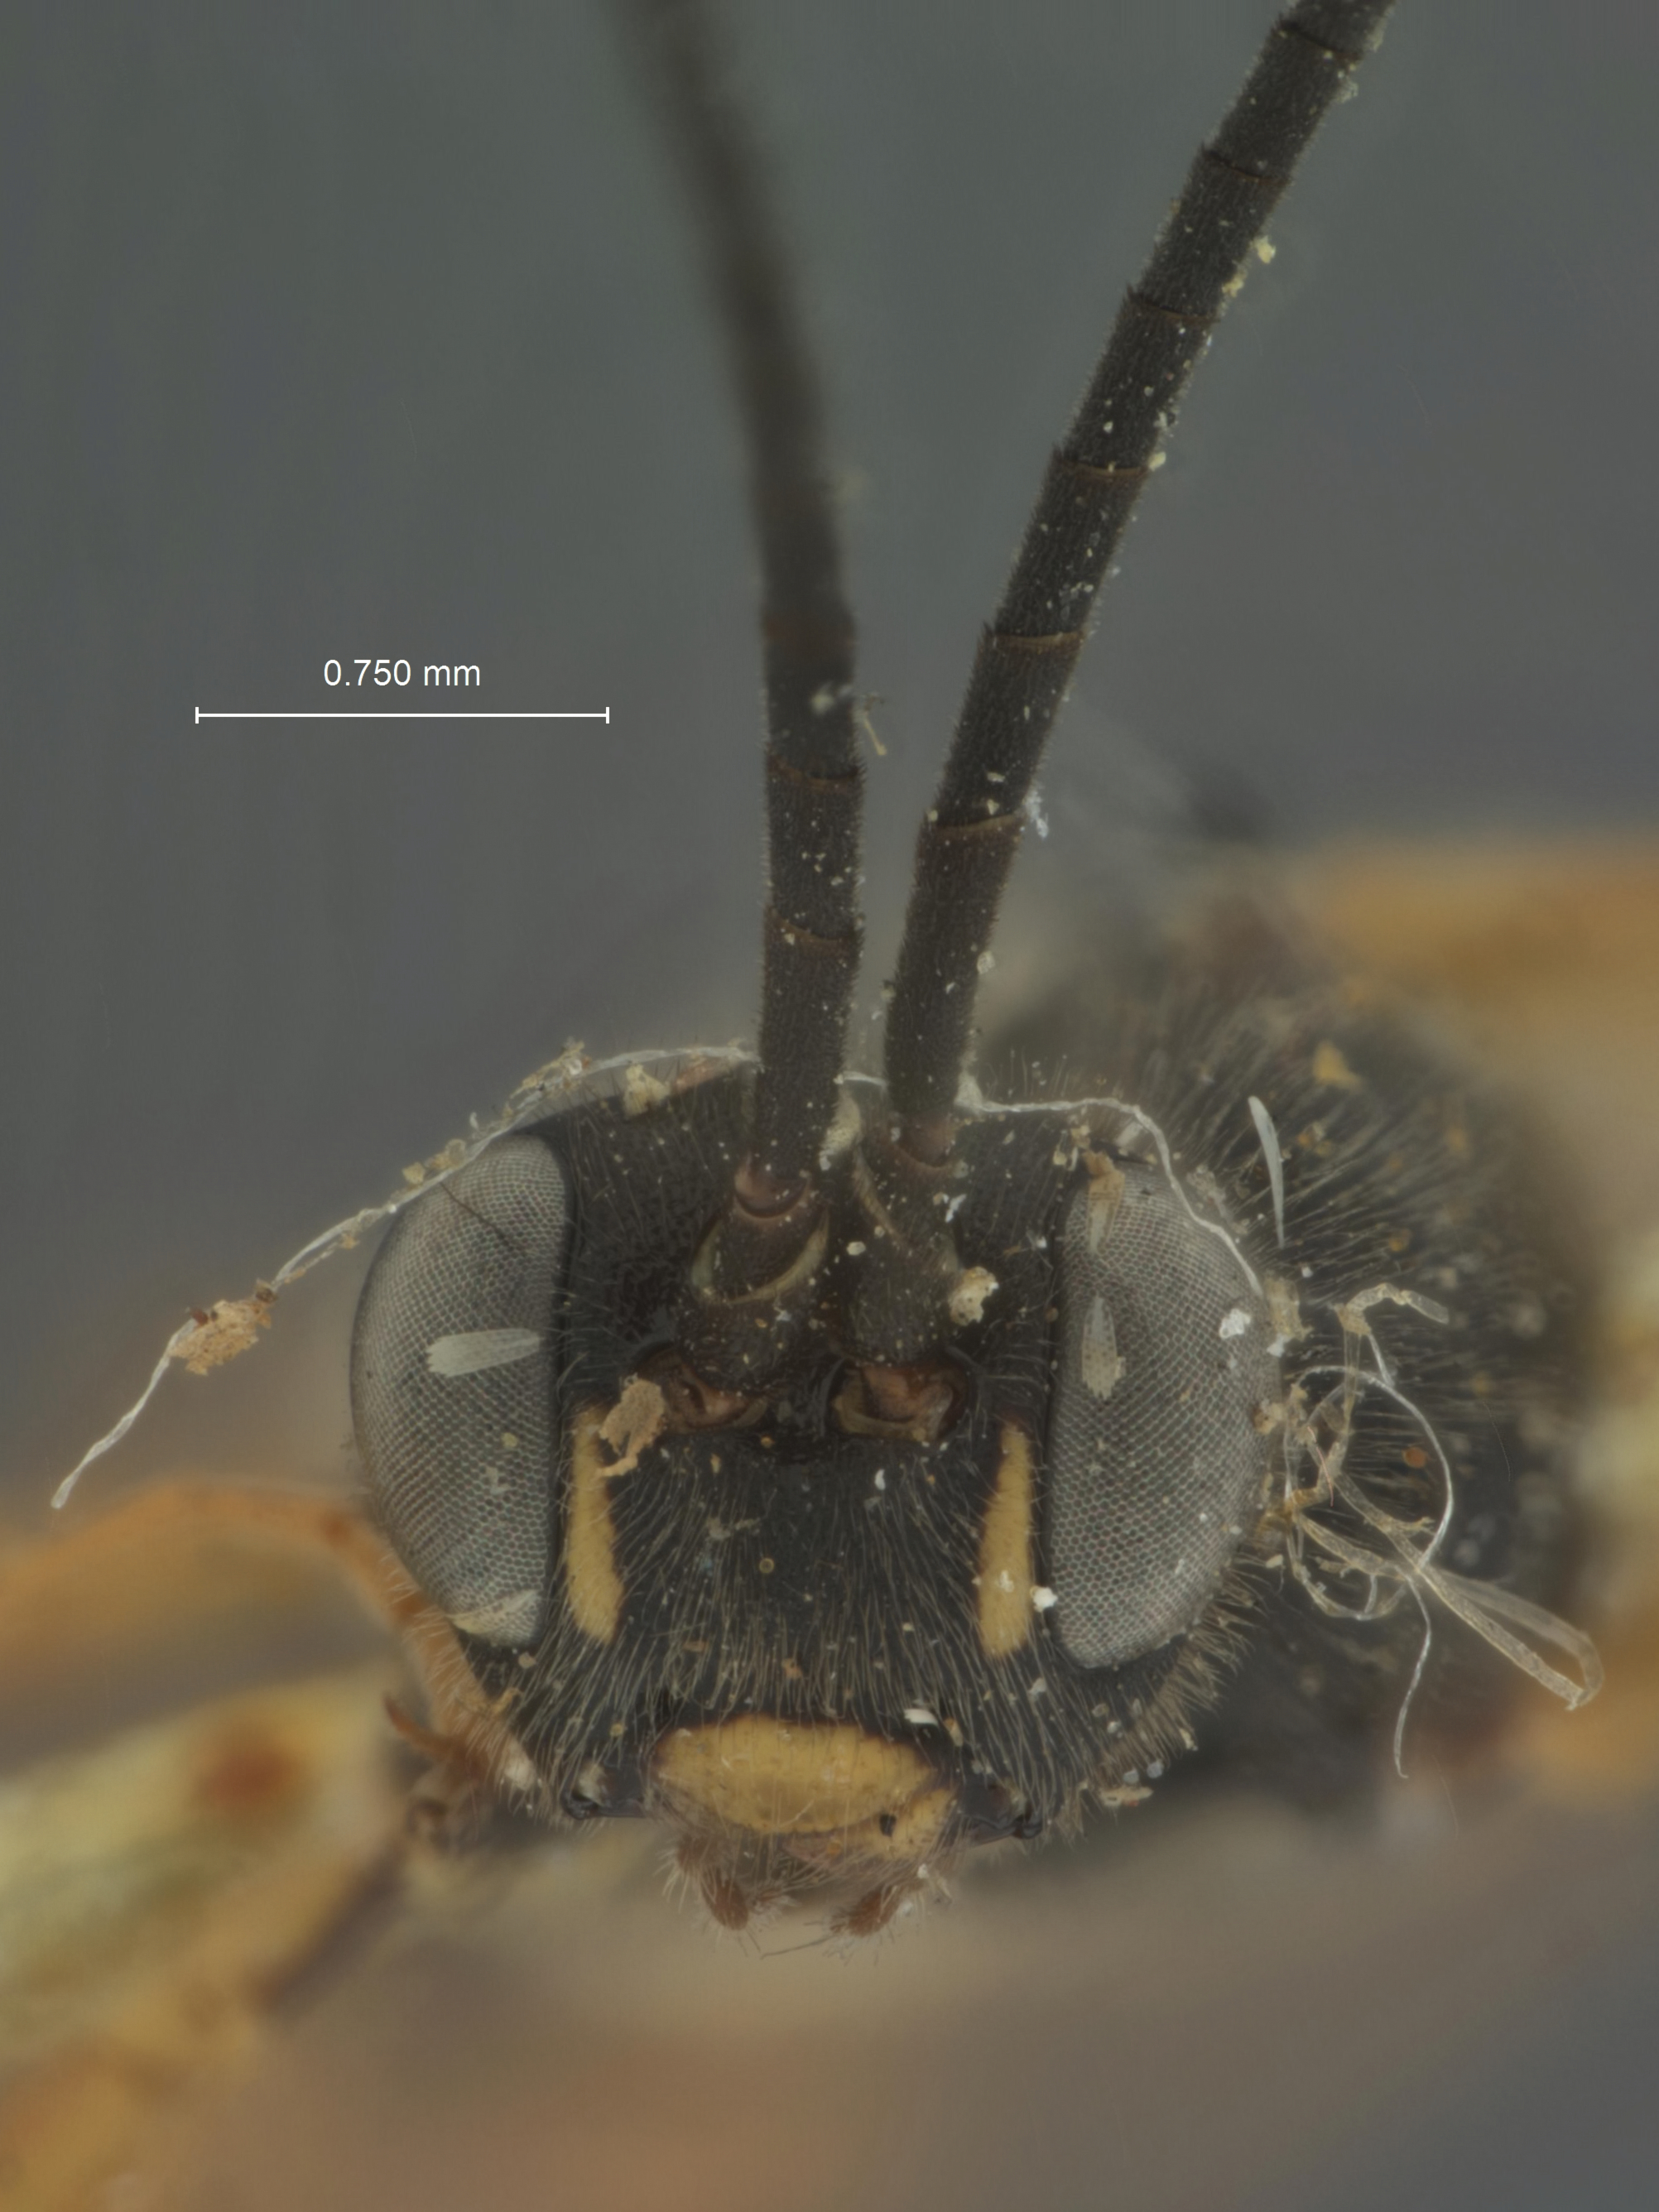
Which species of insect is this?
Echthrodoca clypearia
